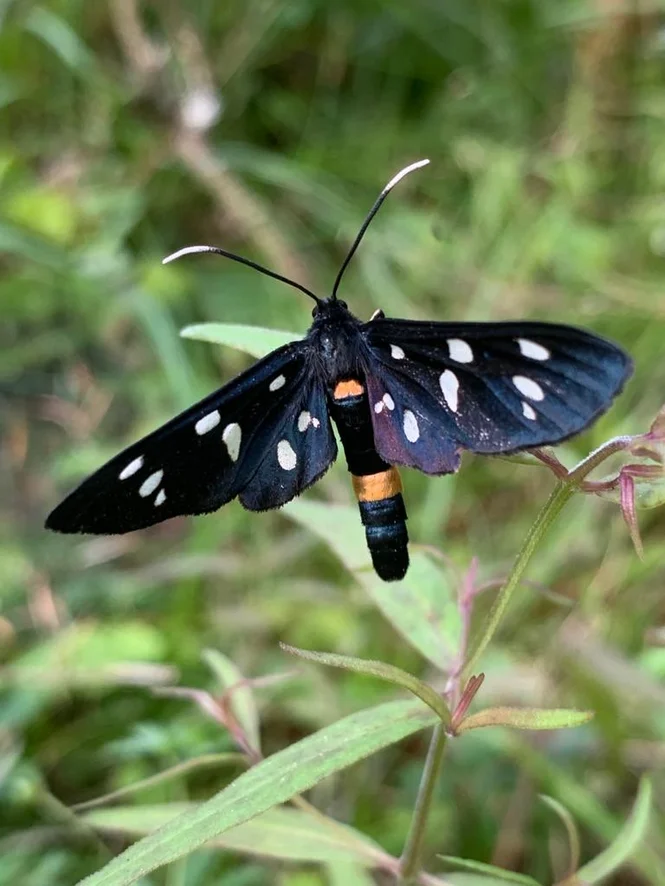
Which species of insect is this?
Amata phegea
